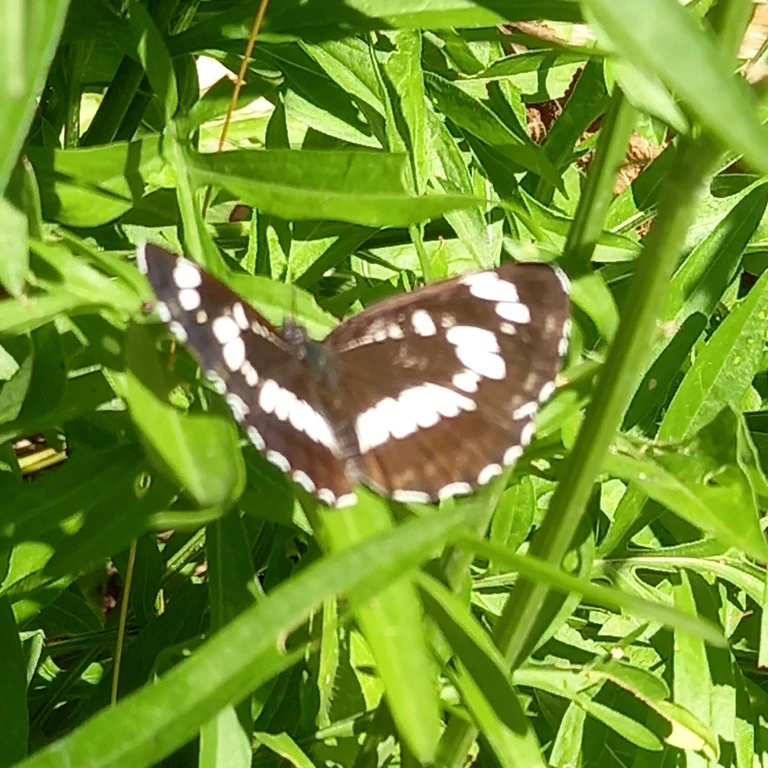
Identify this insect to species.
Neptis rivularis
